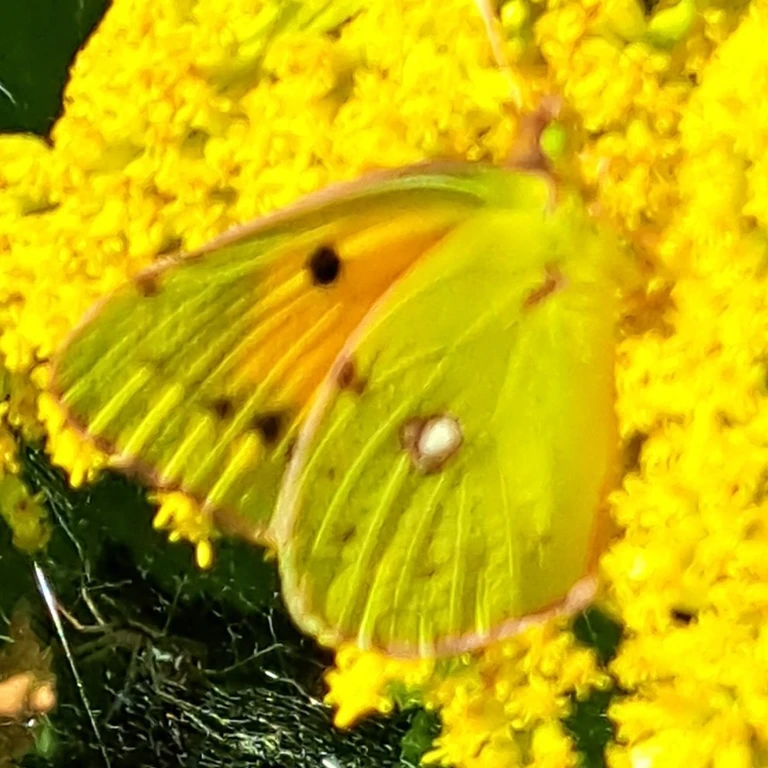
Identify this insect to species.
Colias croceus
